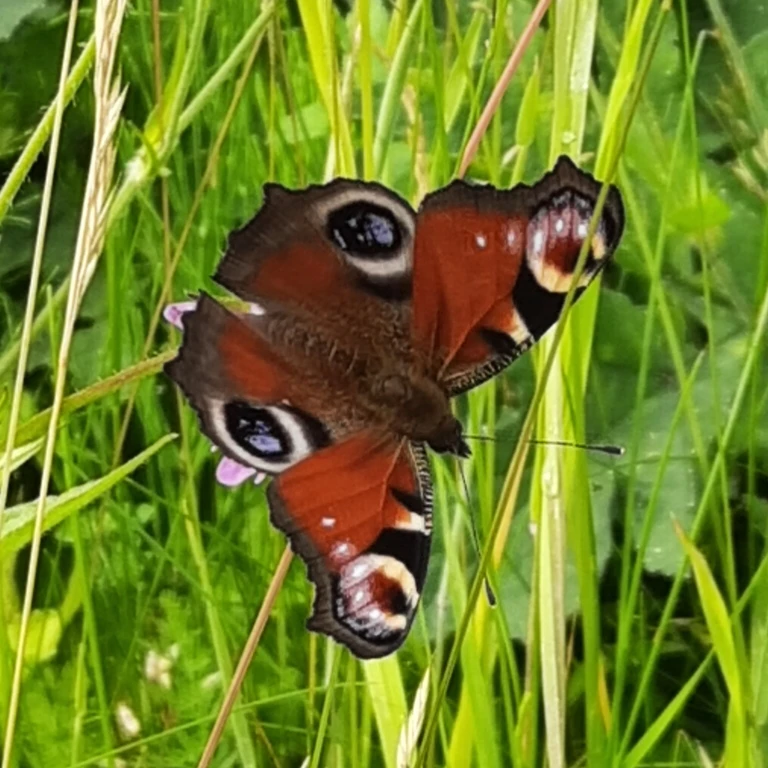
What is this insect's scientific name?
Aglais io
